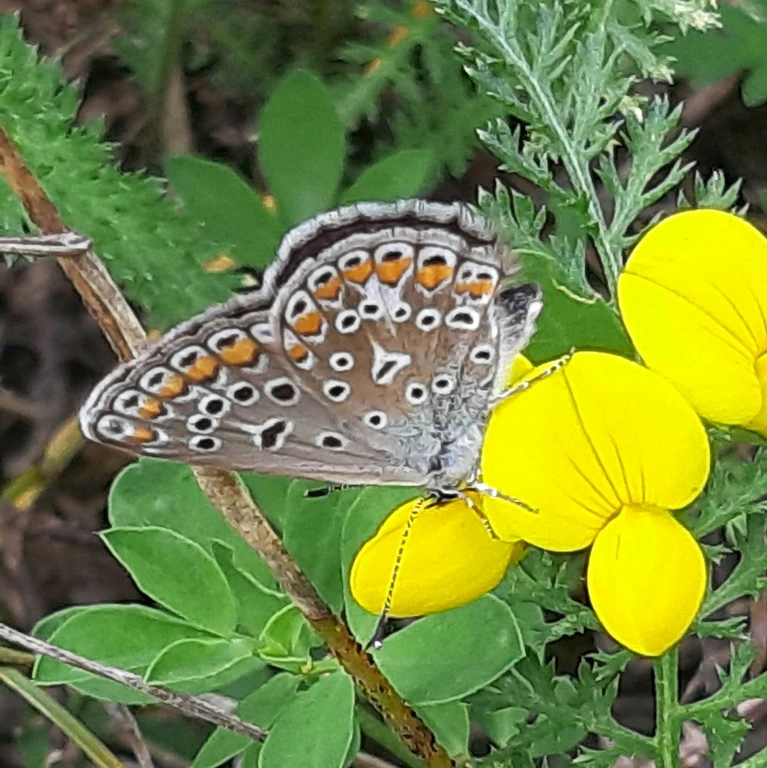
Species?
Polyommatus icarus
